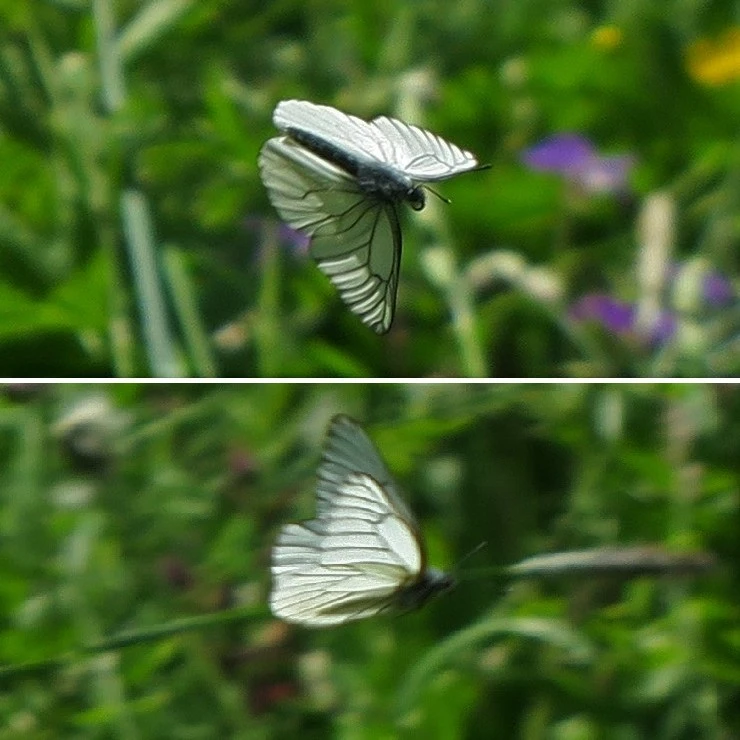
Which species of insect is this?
Aporia crataegi
